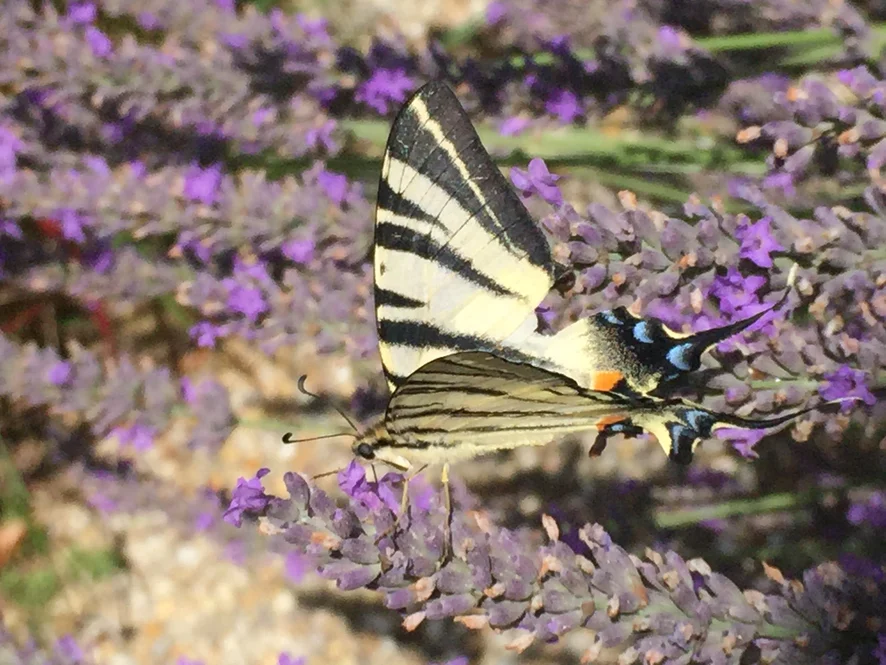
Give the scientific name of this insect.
Iphiclides podalirius
